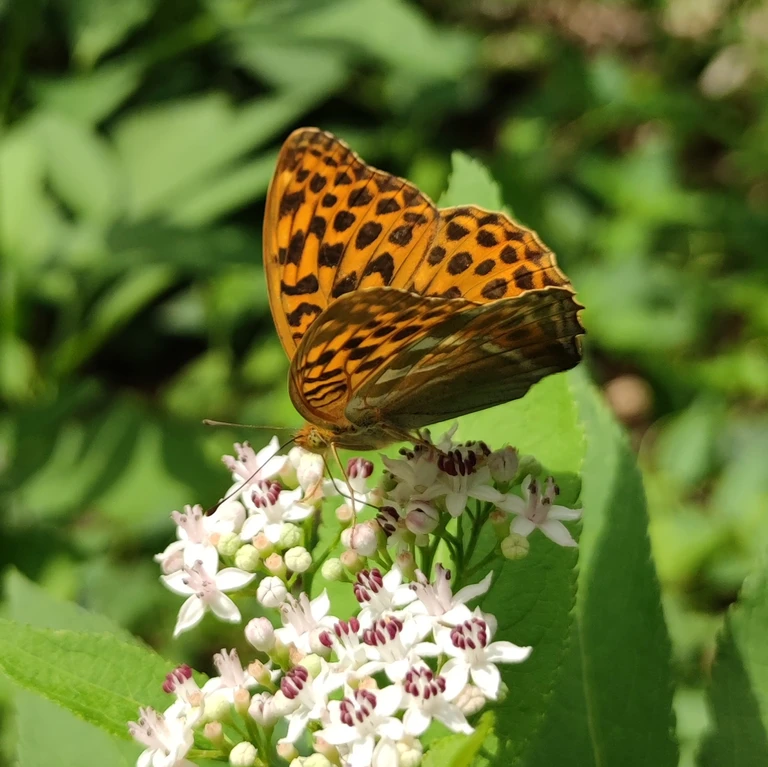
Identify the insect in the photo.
Argynnis paphia
